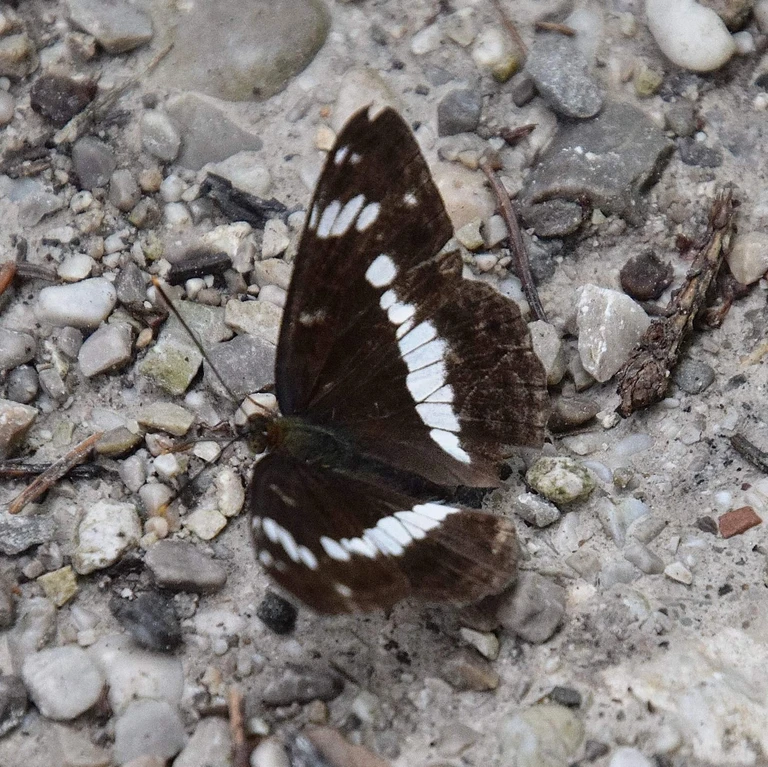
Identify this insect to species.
Limenitis camilla (also Ladoga camilla)
